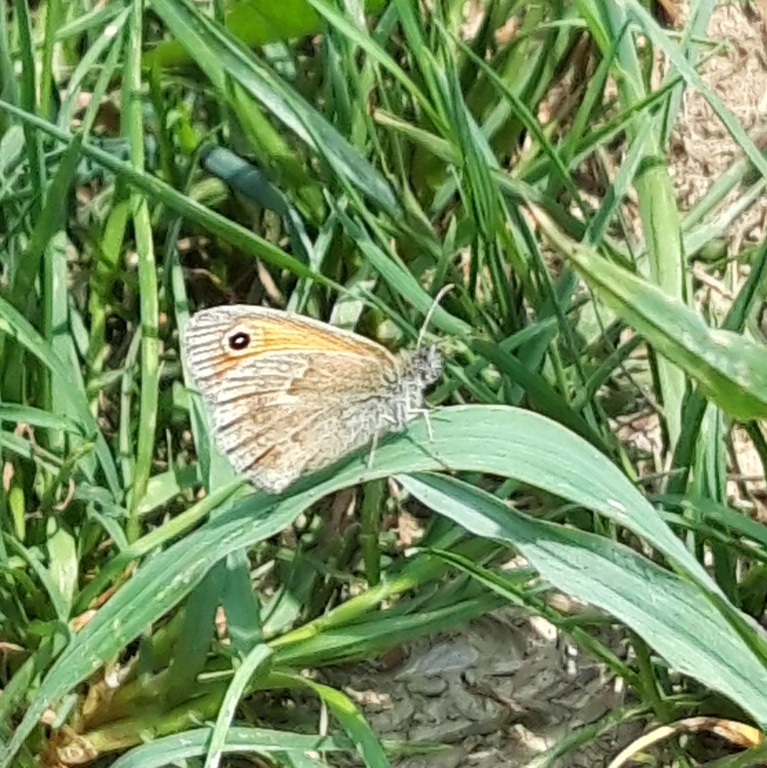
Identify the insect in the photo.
Coenonympha pamphilus
